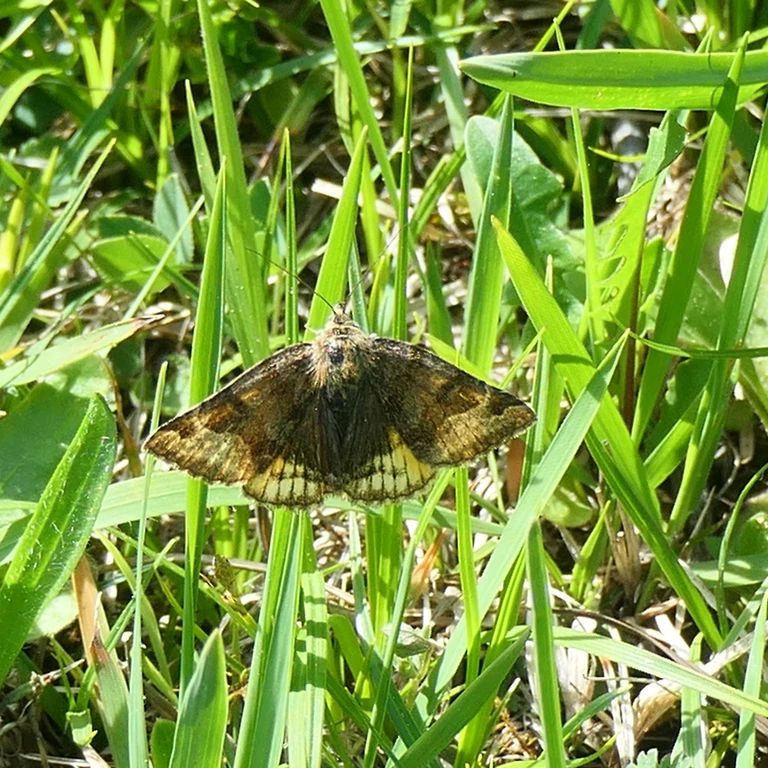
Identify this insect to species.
Euclidia glyphica
